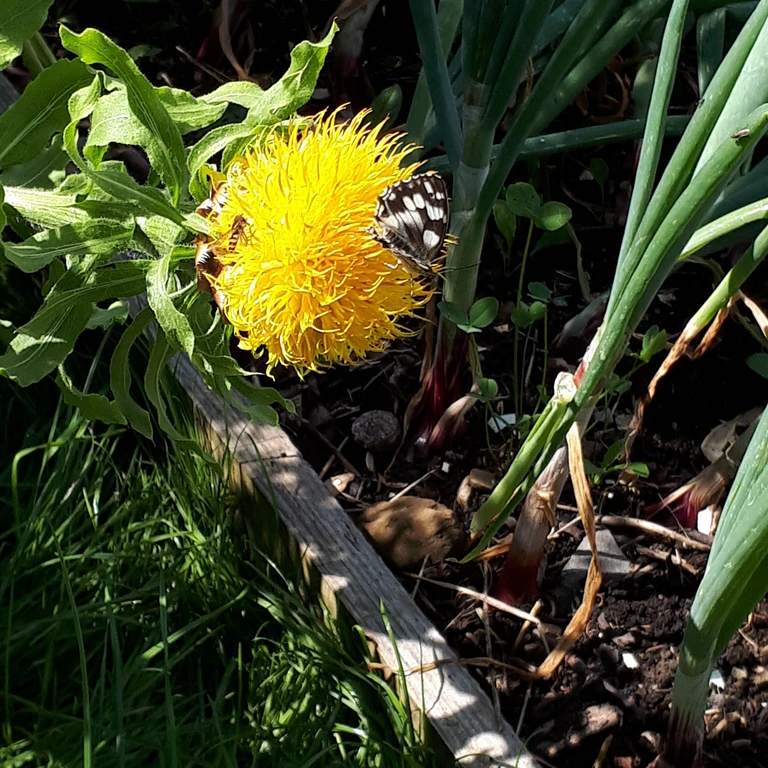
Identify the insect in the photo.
Melanargia galathea
